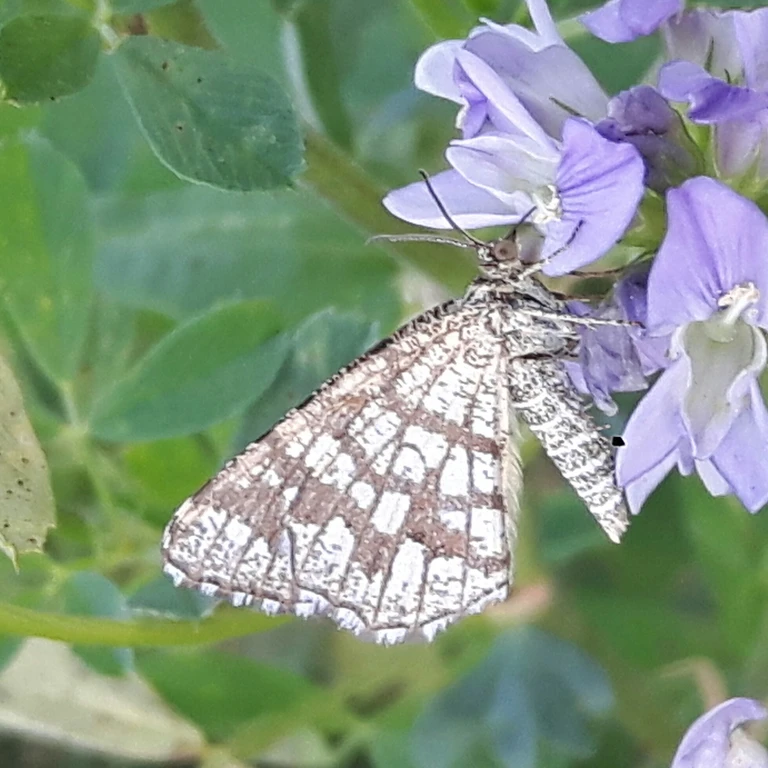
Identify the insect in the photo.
Chiasmia clathrata
